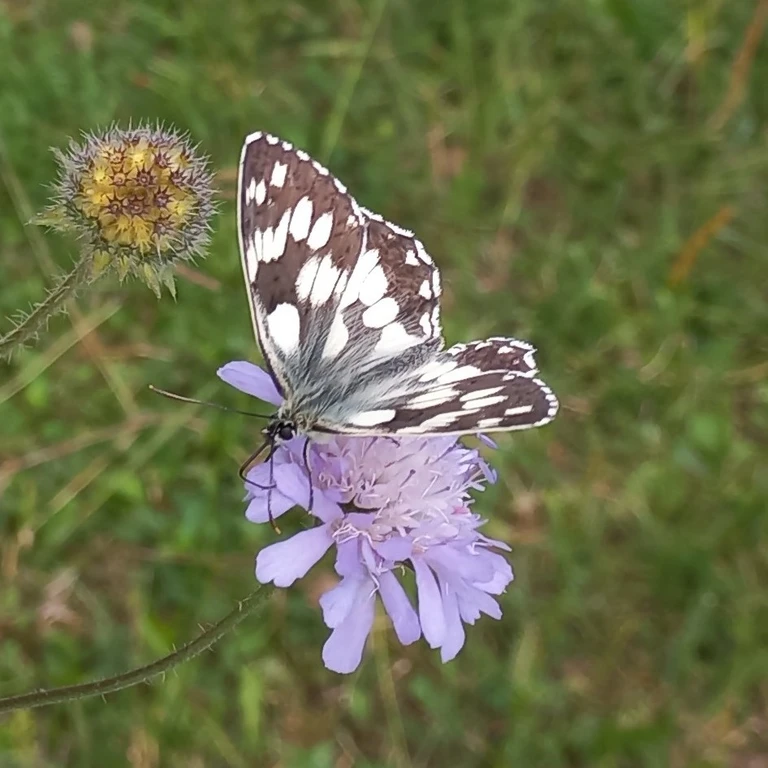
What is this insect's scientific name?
Melanargia galathea
